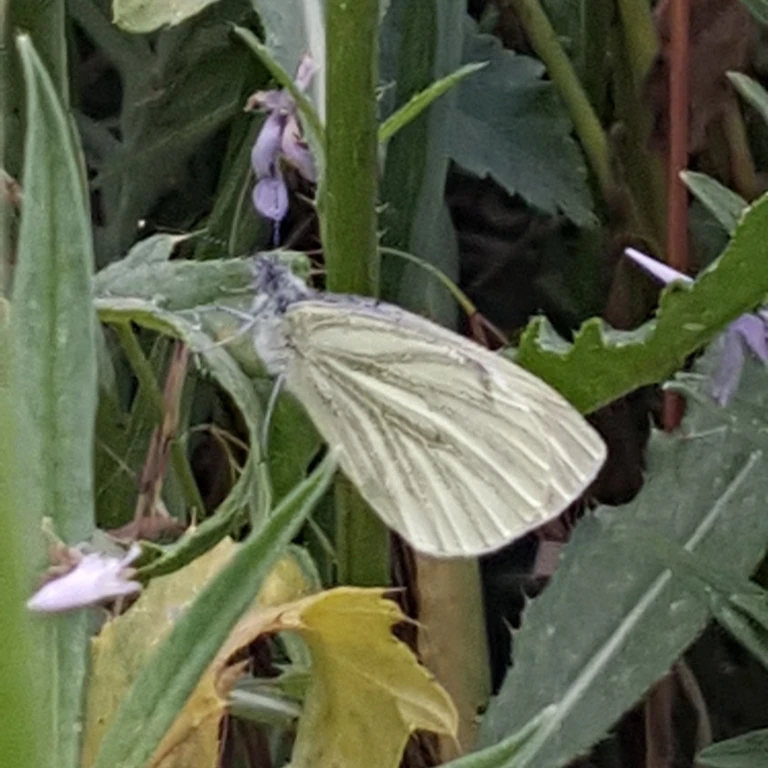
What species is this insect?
Pieris napi
